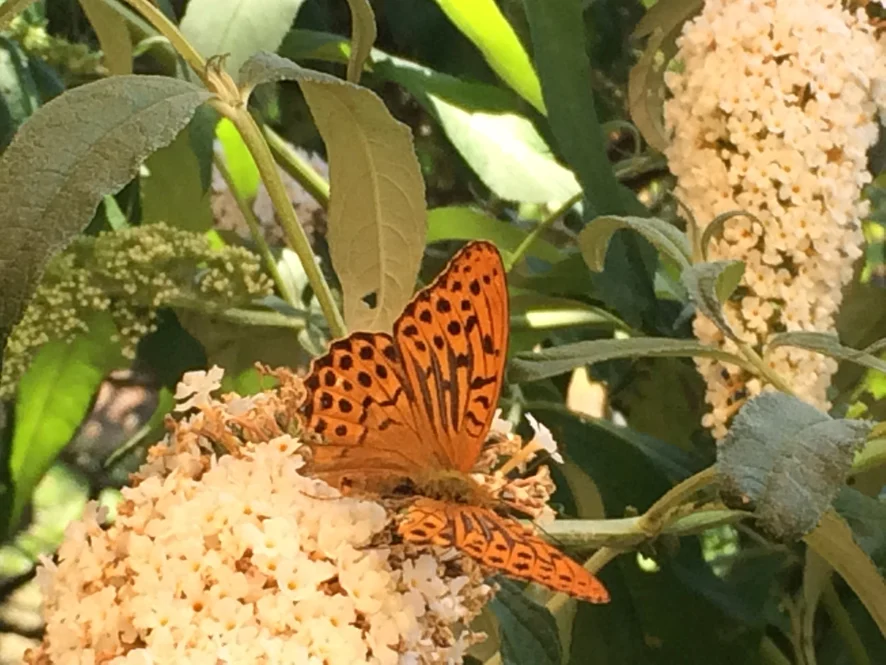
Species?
Argynnis paphia
